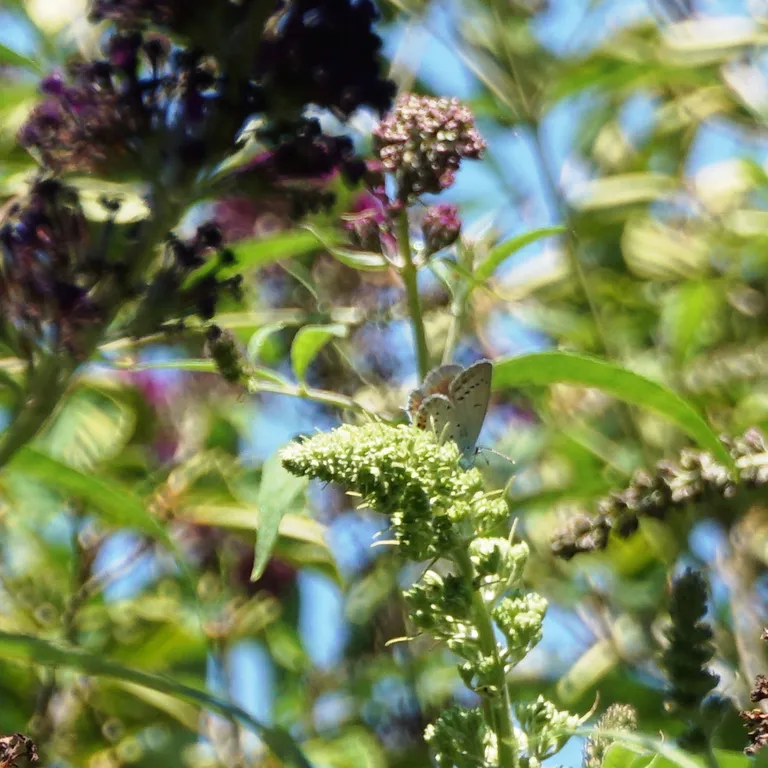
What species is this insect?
Cupido argiades (also Elkalyce argiades)
